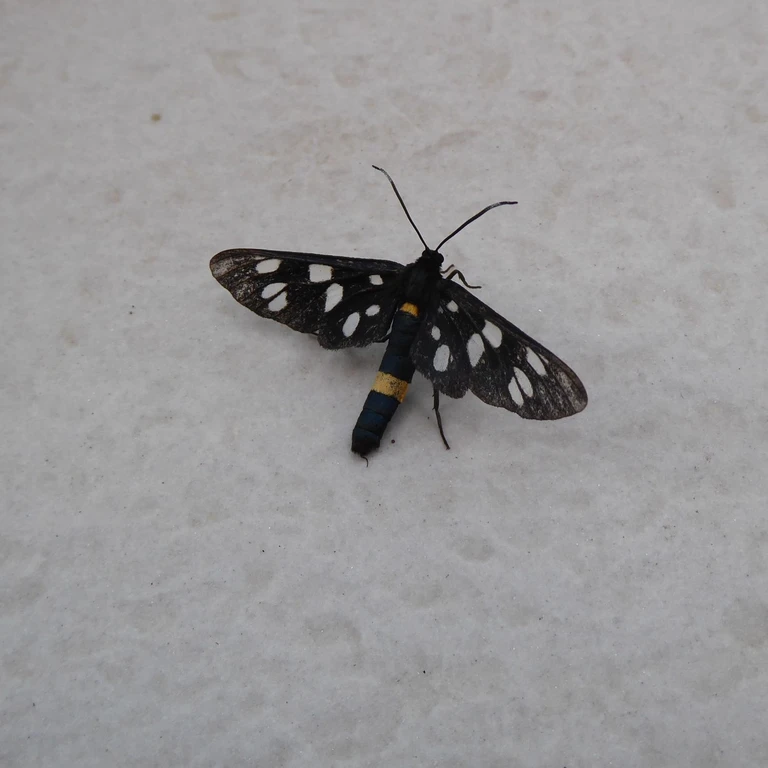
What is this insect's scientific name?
Amata phegea
